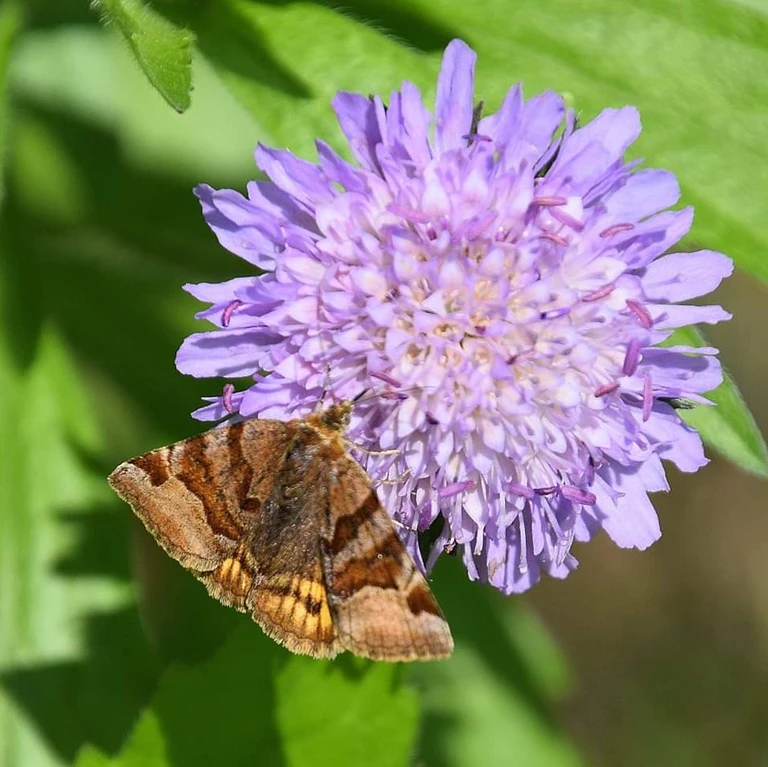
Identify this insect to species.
Euclidia glyphica
